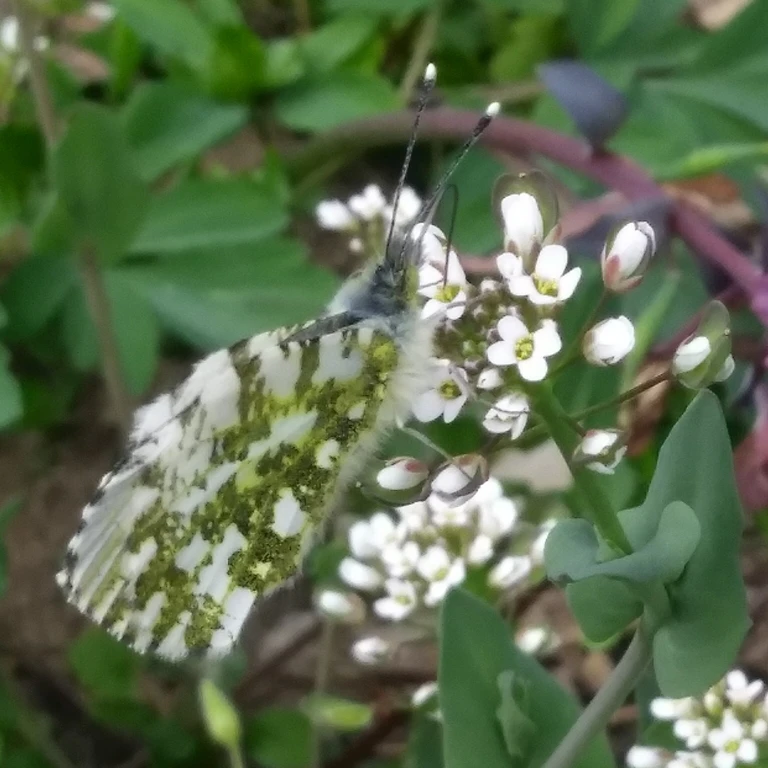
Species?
Anthocharis cardamines
